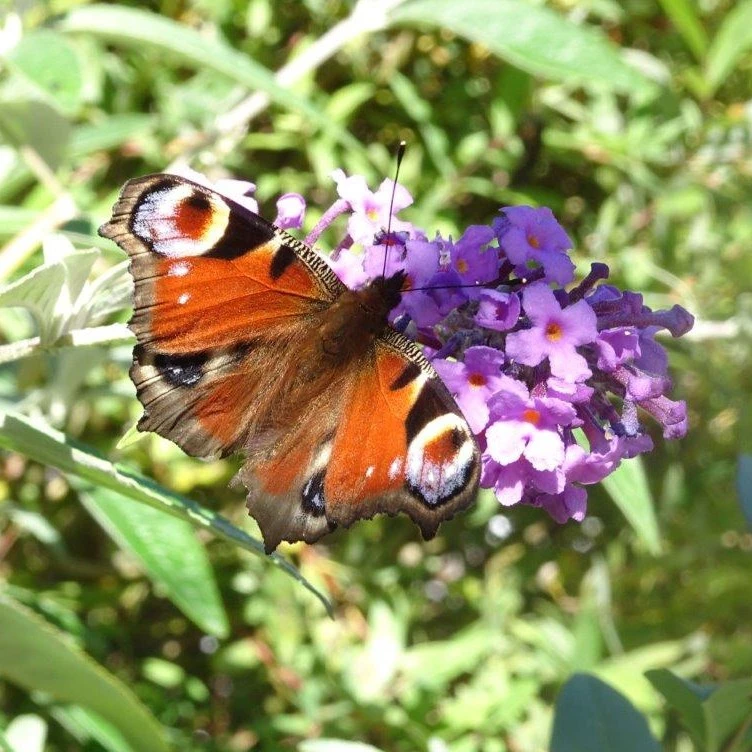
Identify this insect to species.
Aglais io
